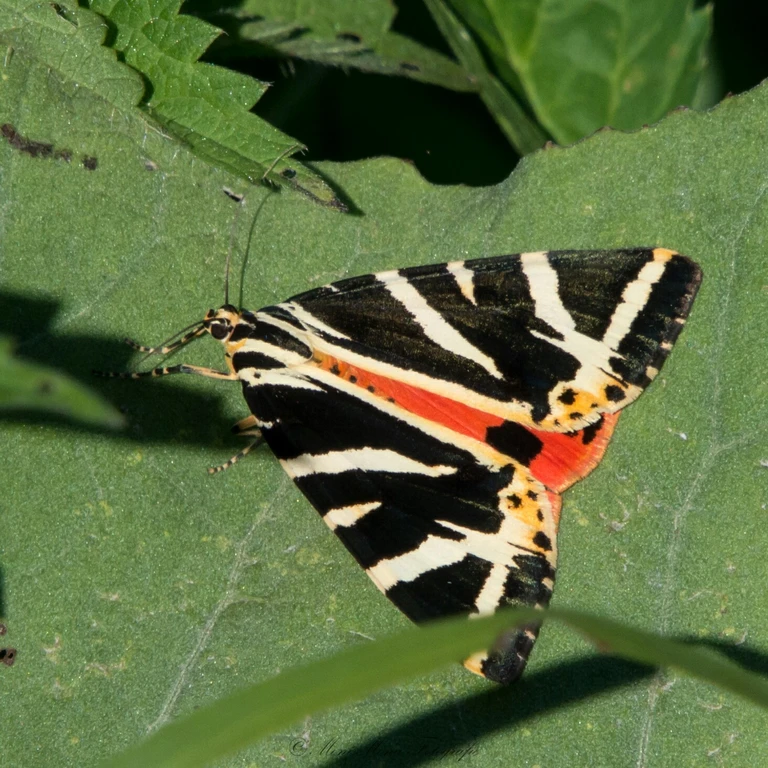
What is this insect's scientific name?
Euplagia quadripunctaria
